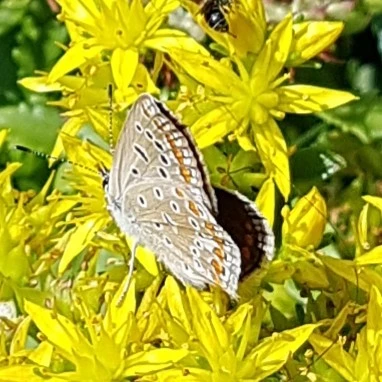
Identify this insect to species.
Polyommatus icarus
